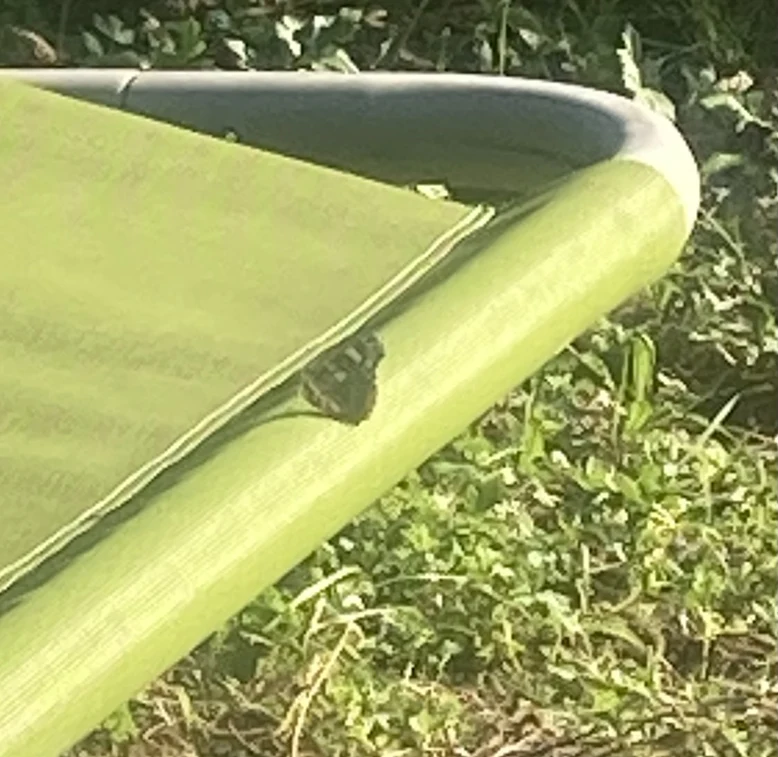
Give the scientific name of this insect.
Vanessa atalanta
